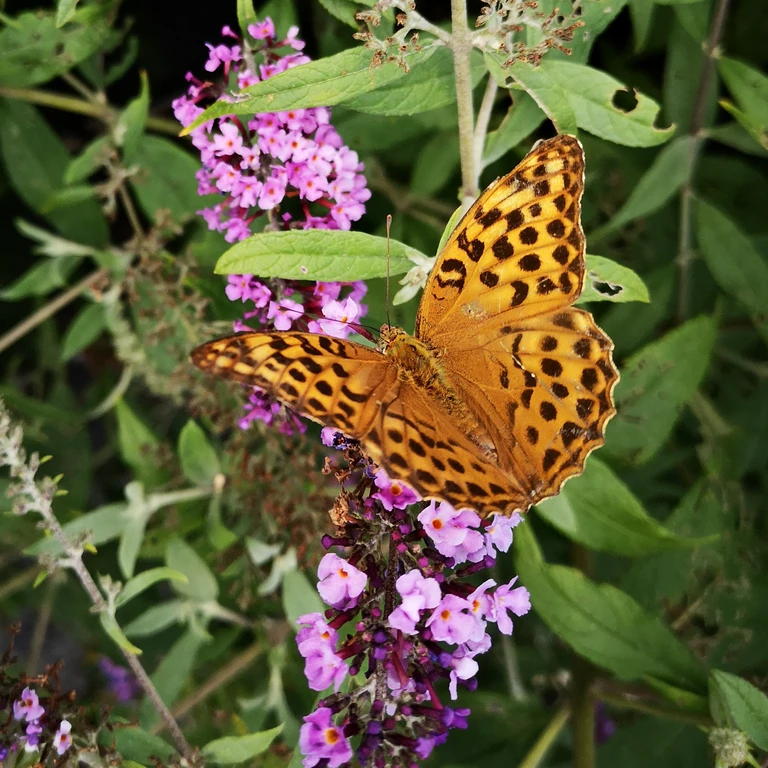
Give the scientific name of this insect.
Argynnis paphia
